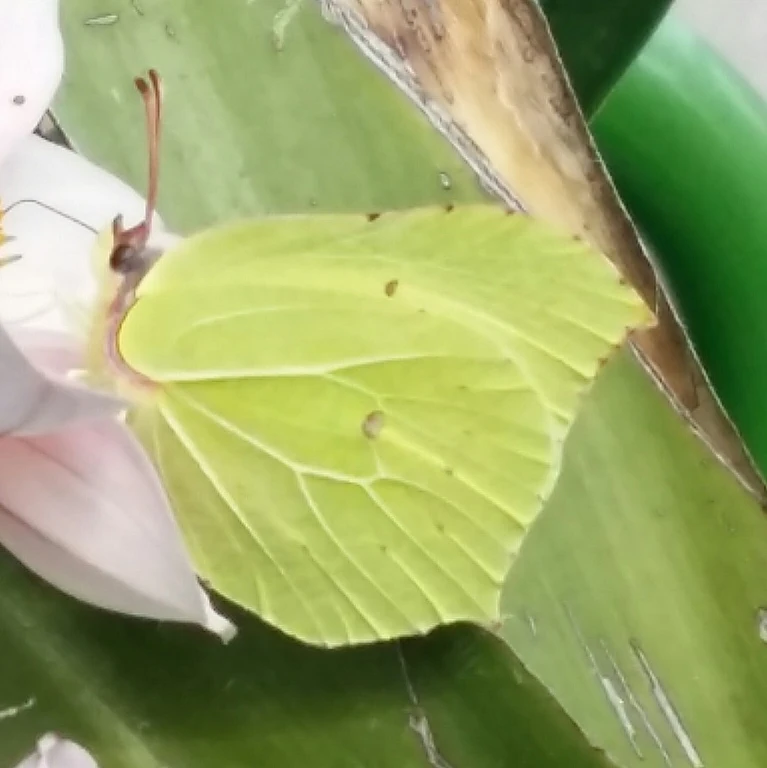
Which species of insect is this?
Gonepteryx rhamni
